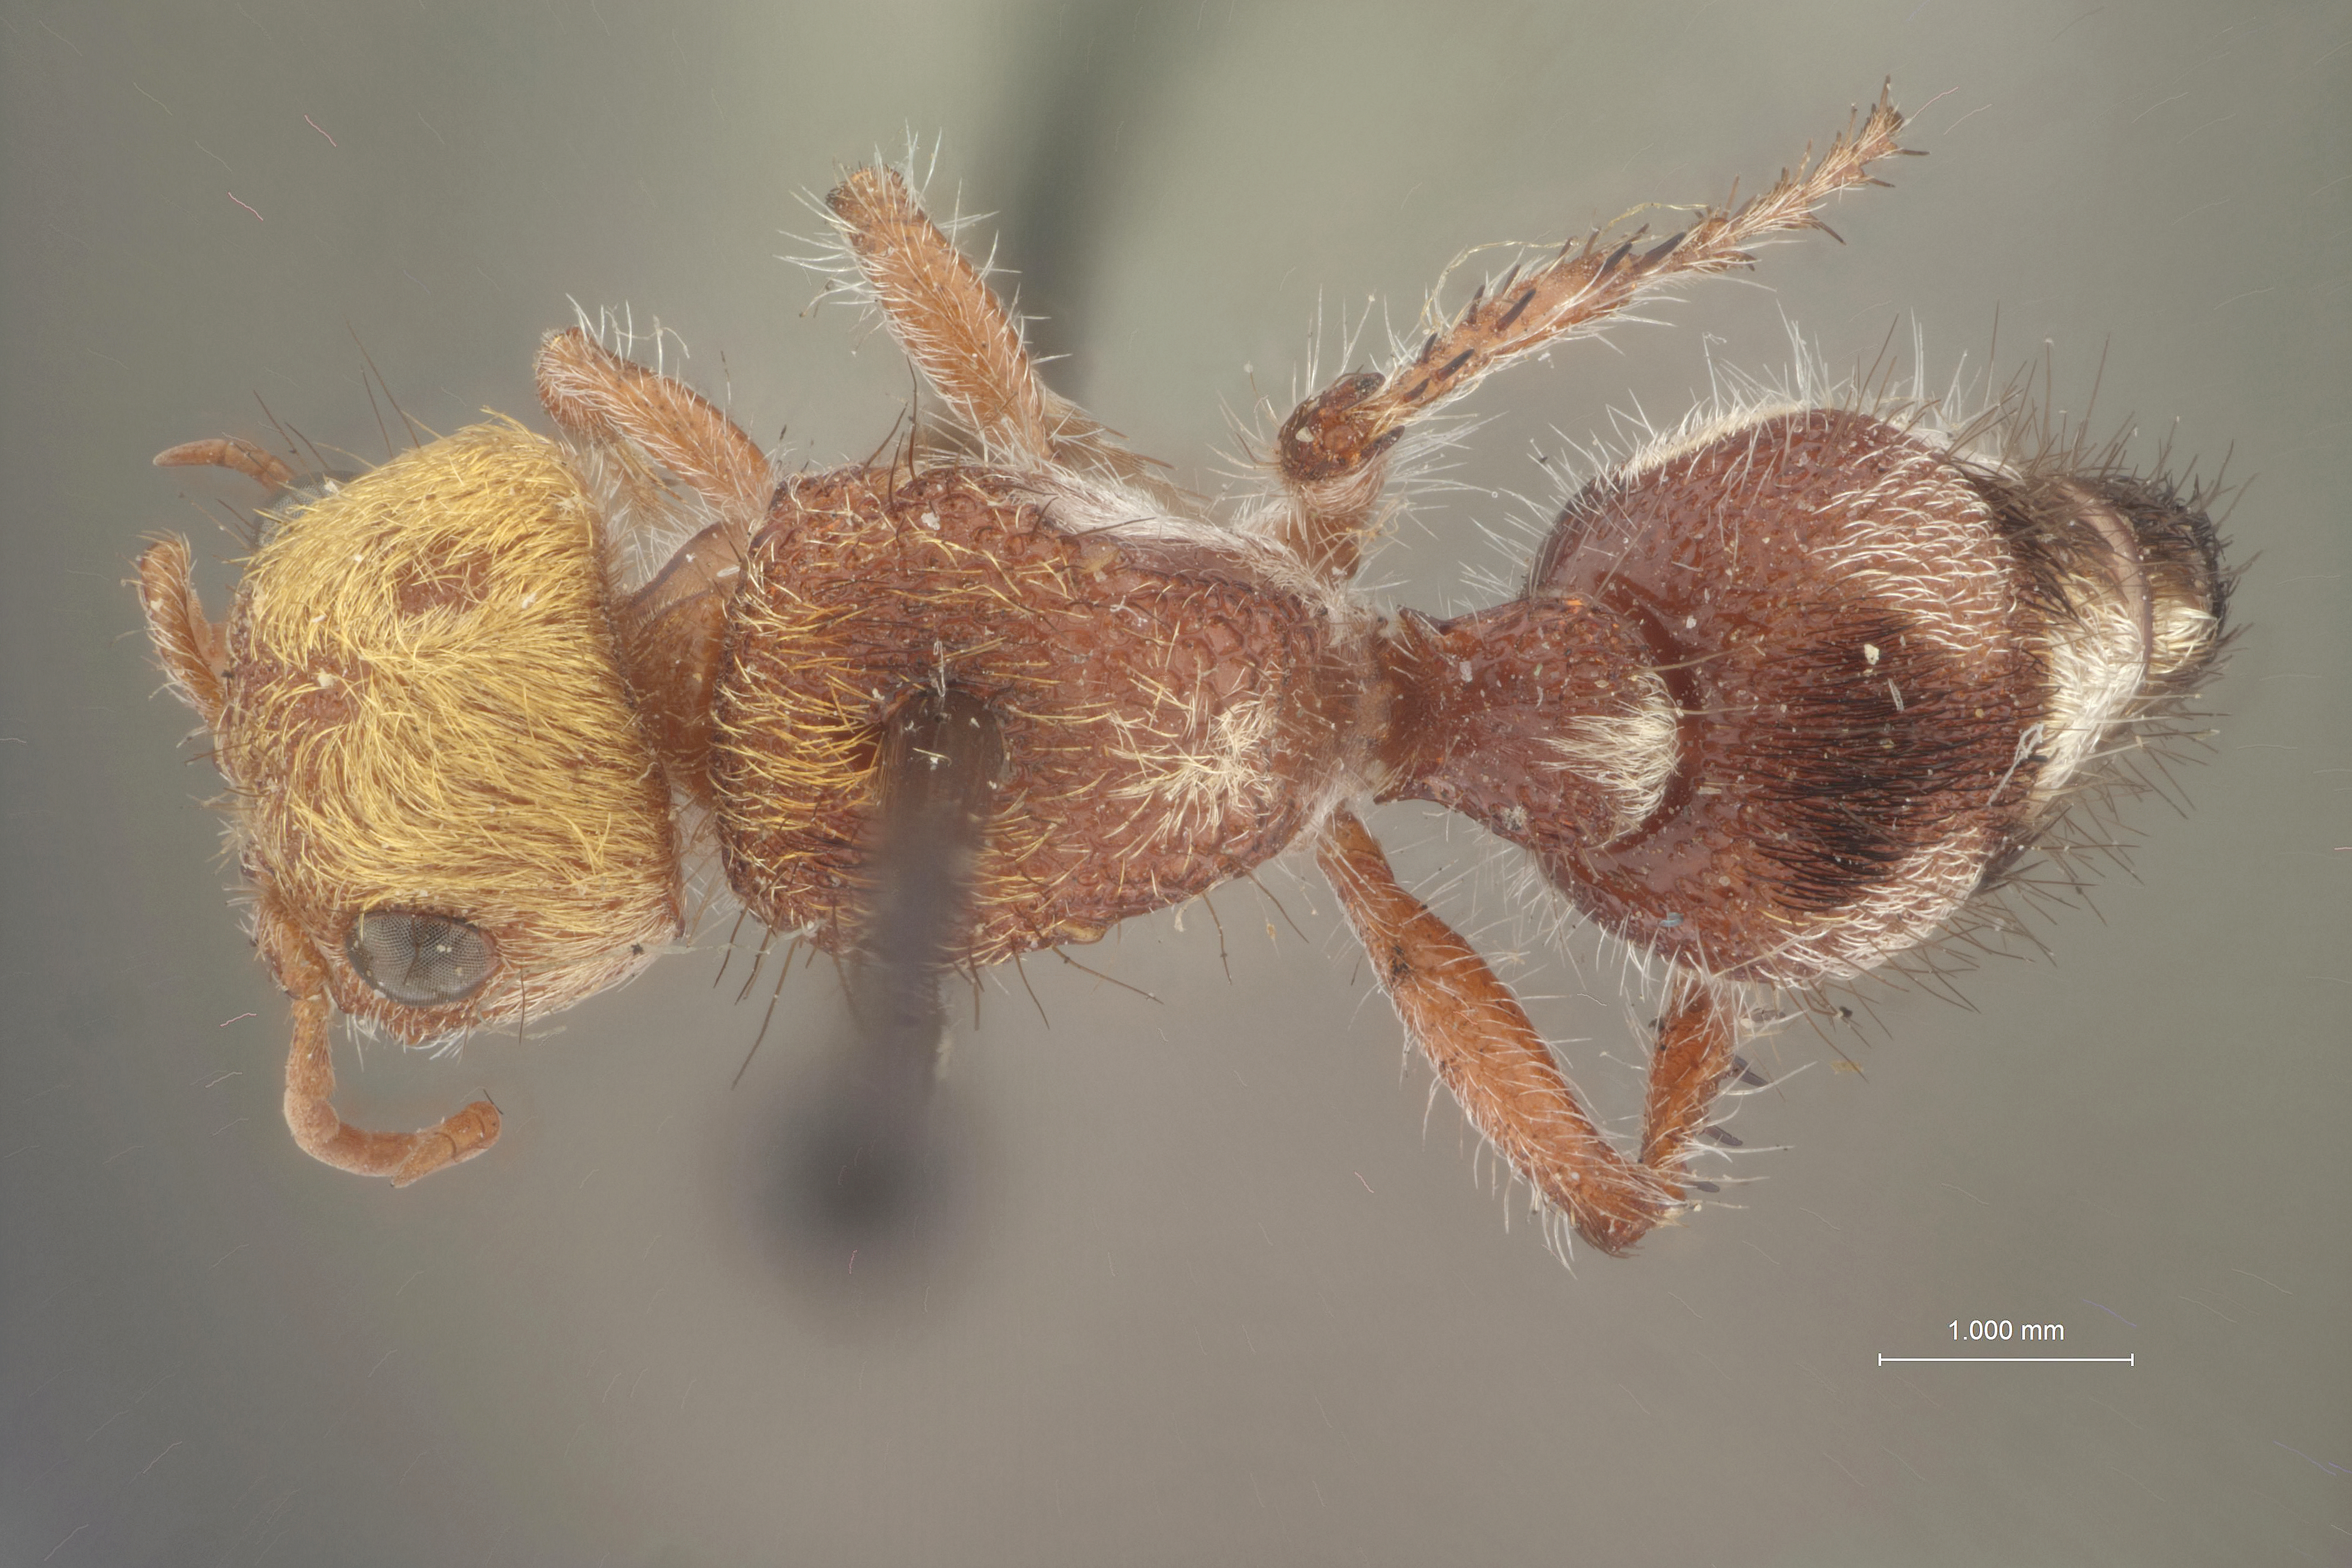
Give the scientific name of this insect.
Dasymutilla dilucida
